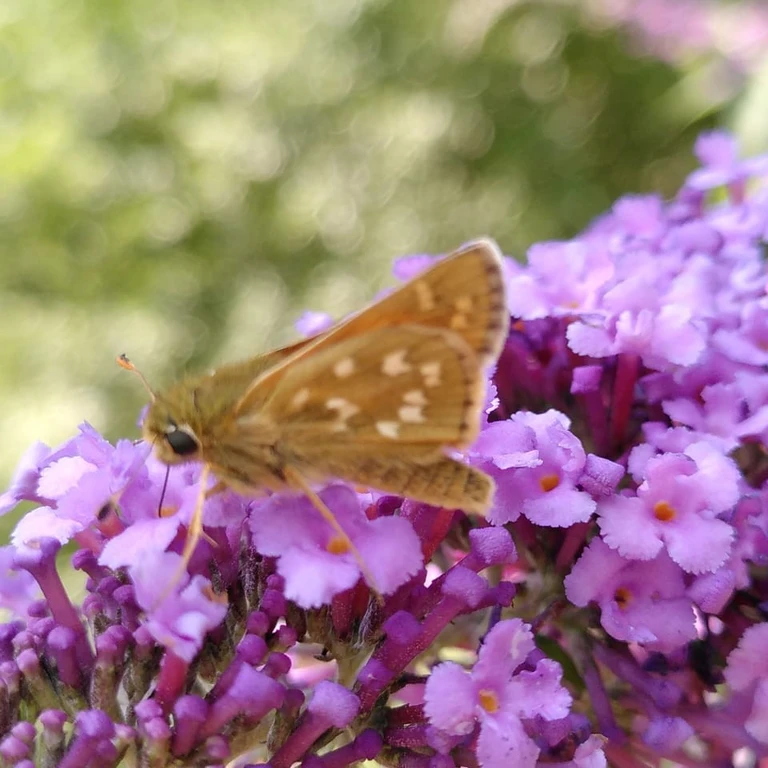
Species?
Hesperia comma
